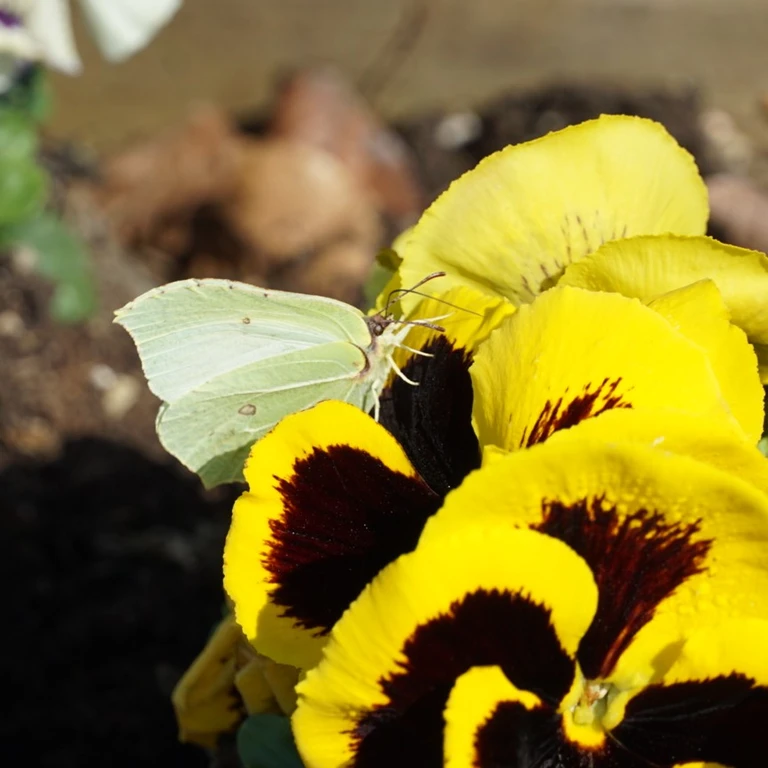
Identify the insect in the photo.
Gonepteryx rhamni
